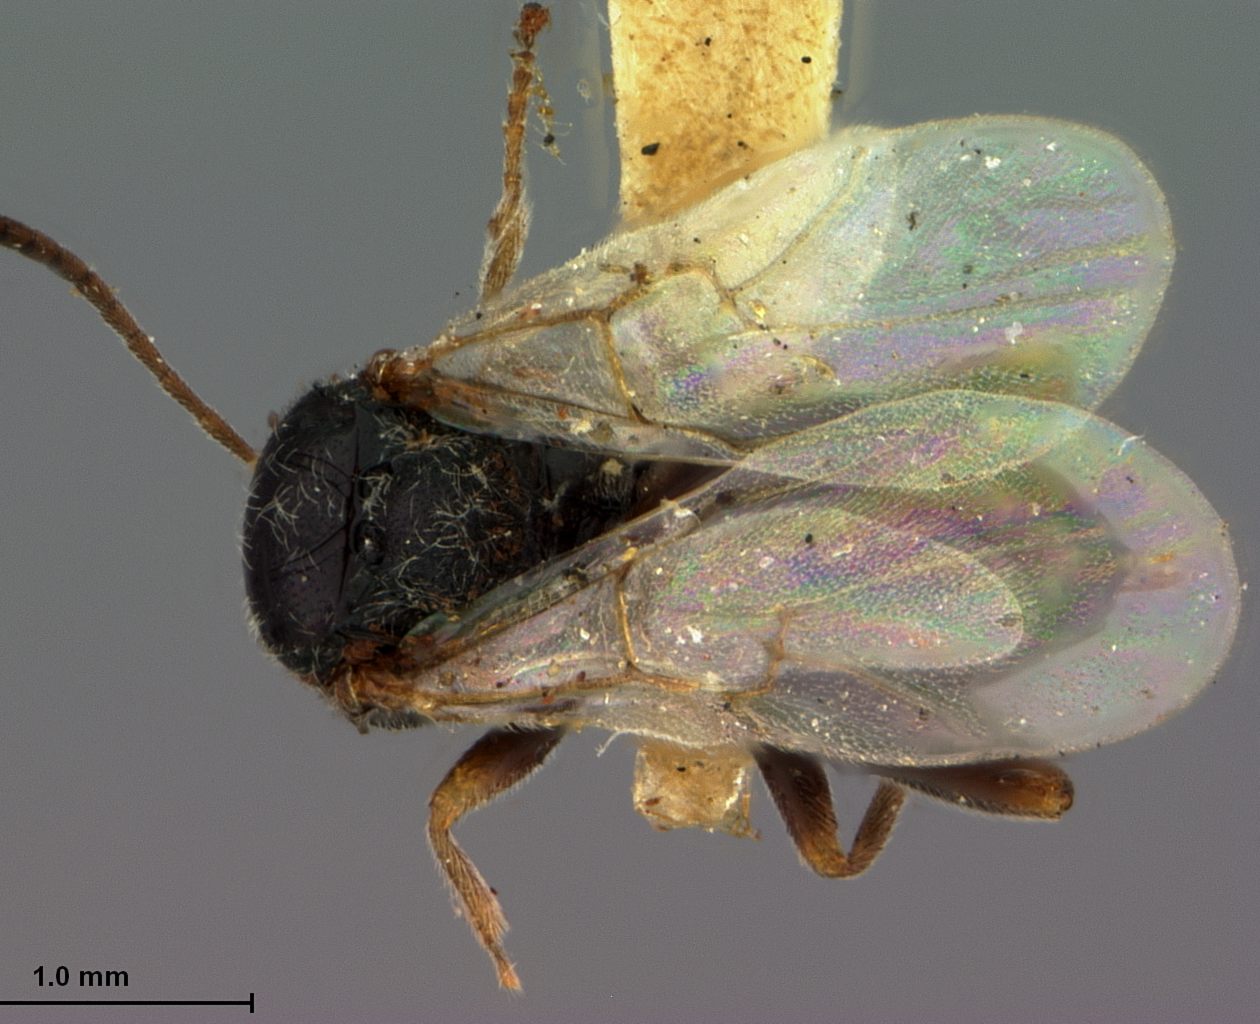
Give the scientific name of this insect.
Andricus lustrans
